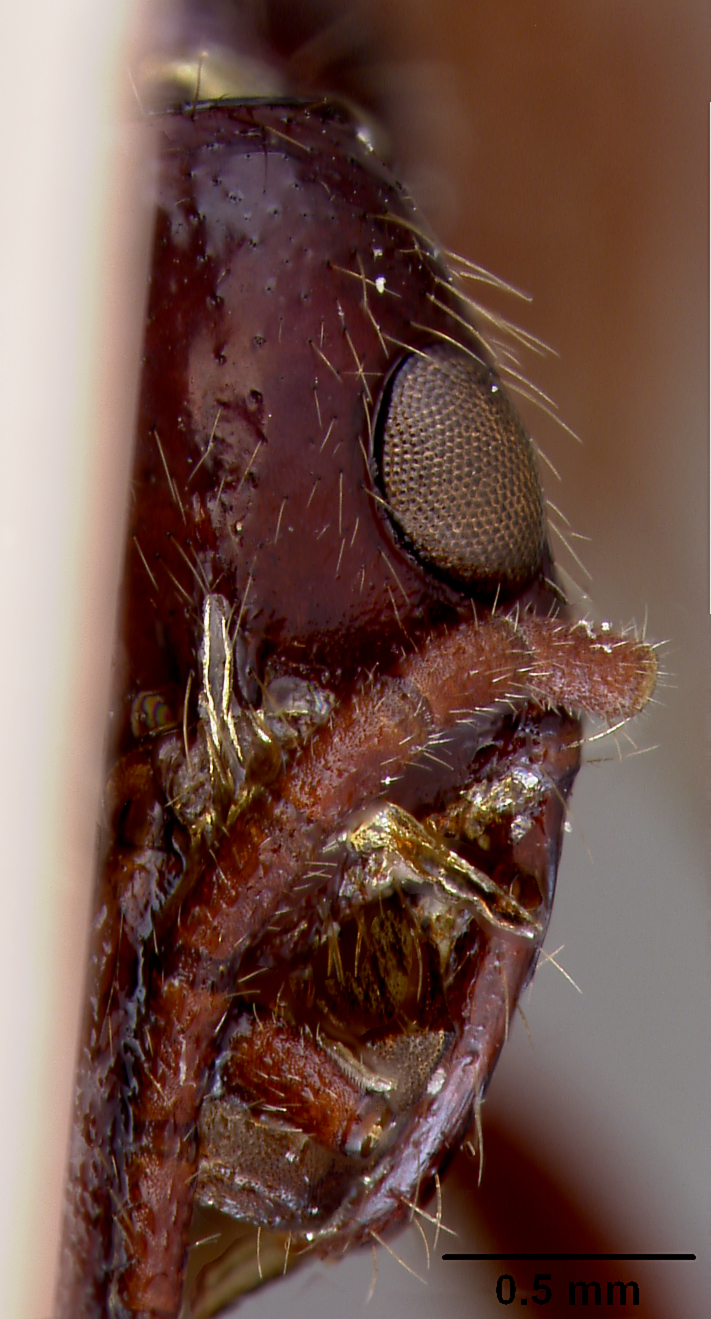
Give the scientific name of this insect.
Leptogenys stuhlmanni
